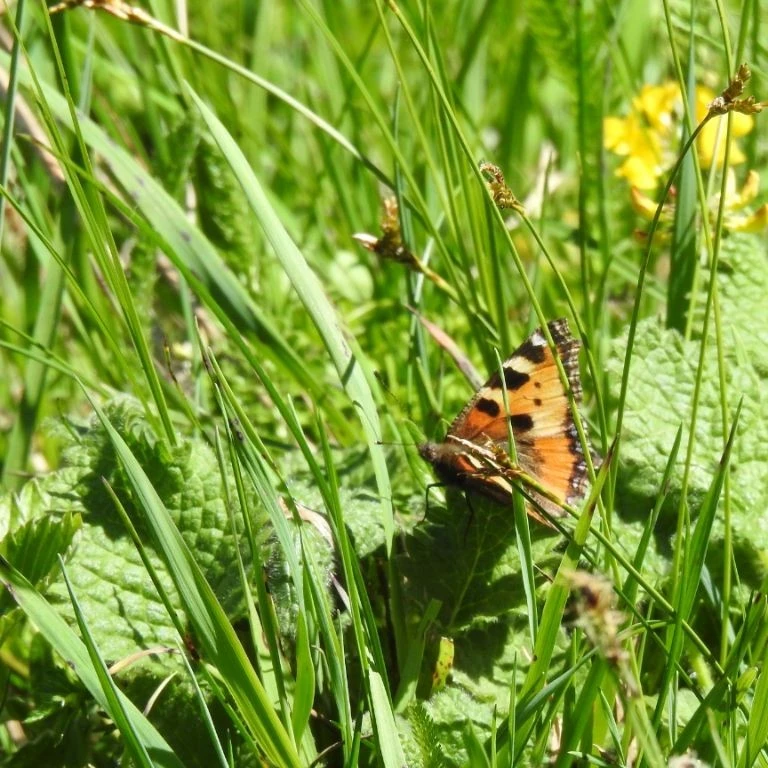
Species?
Aglais urticae
